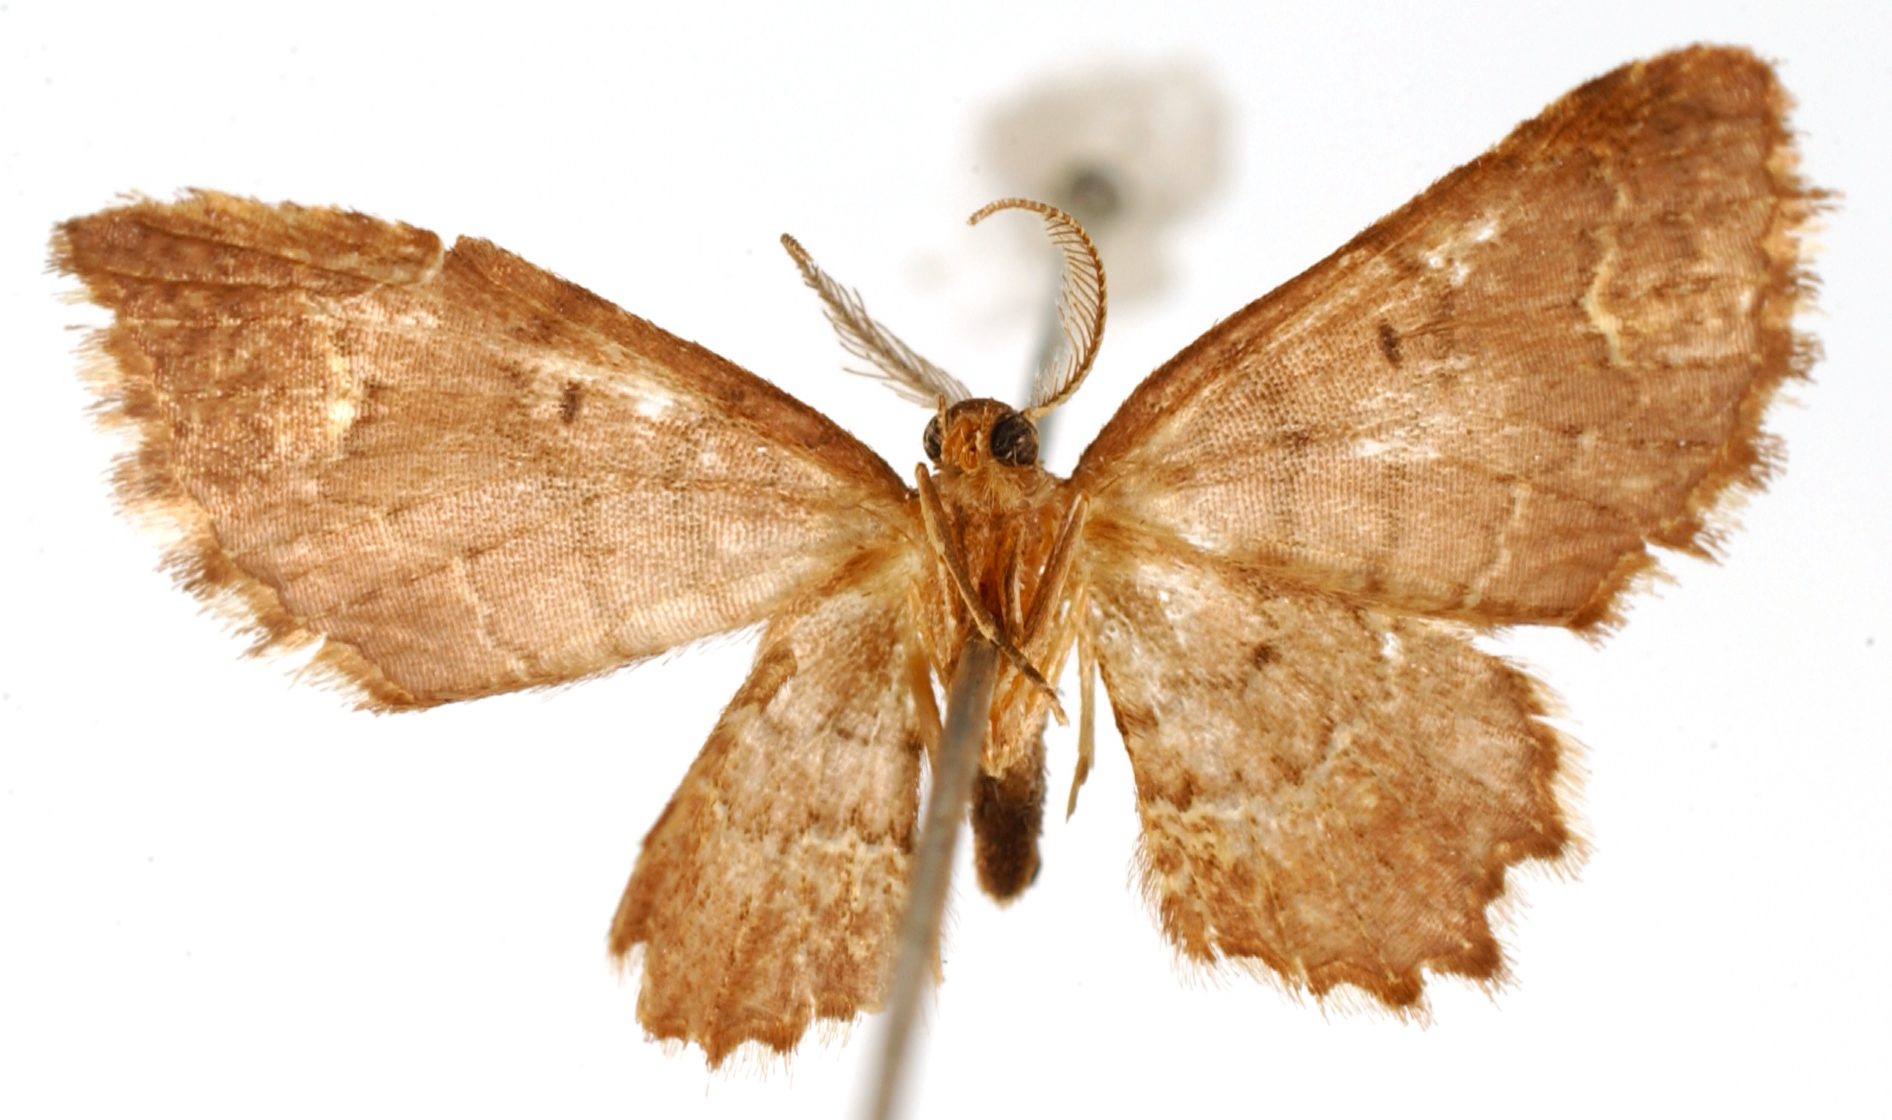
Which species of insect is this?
Cambogia seria
